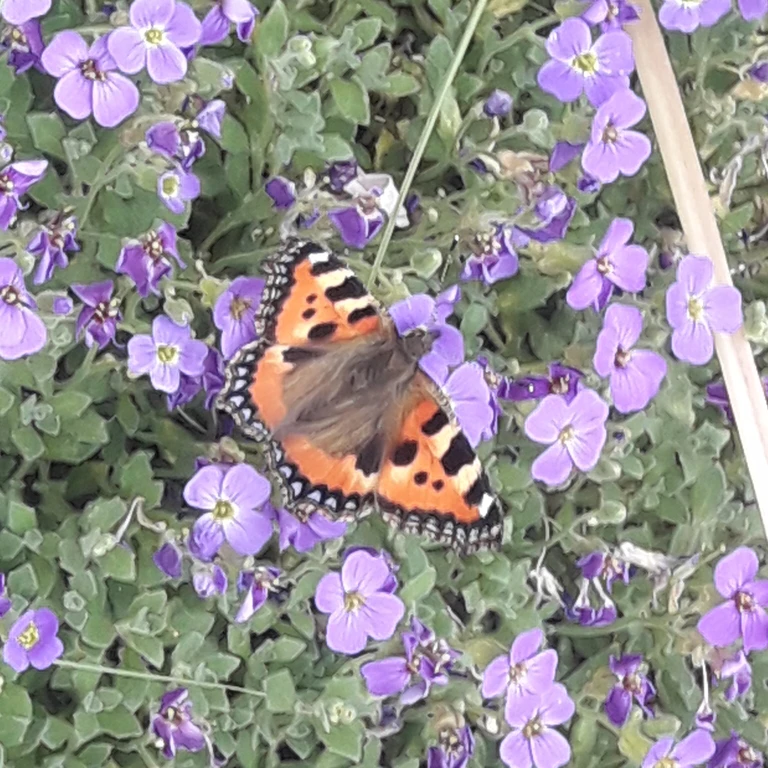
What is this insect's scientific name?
Aglais urticae
